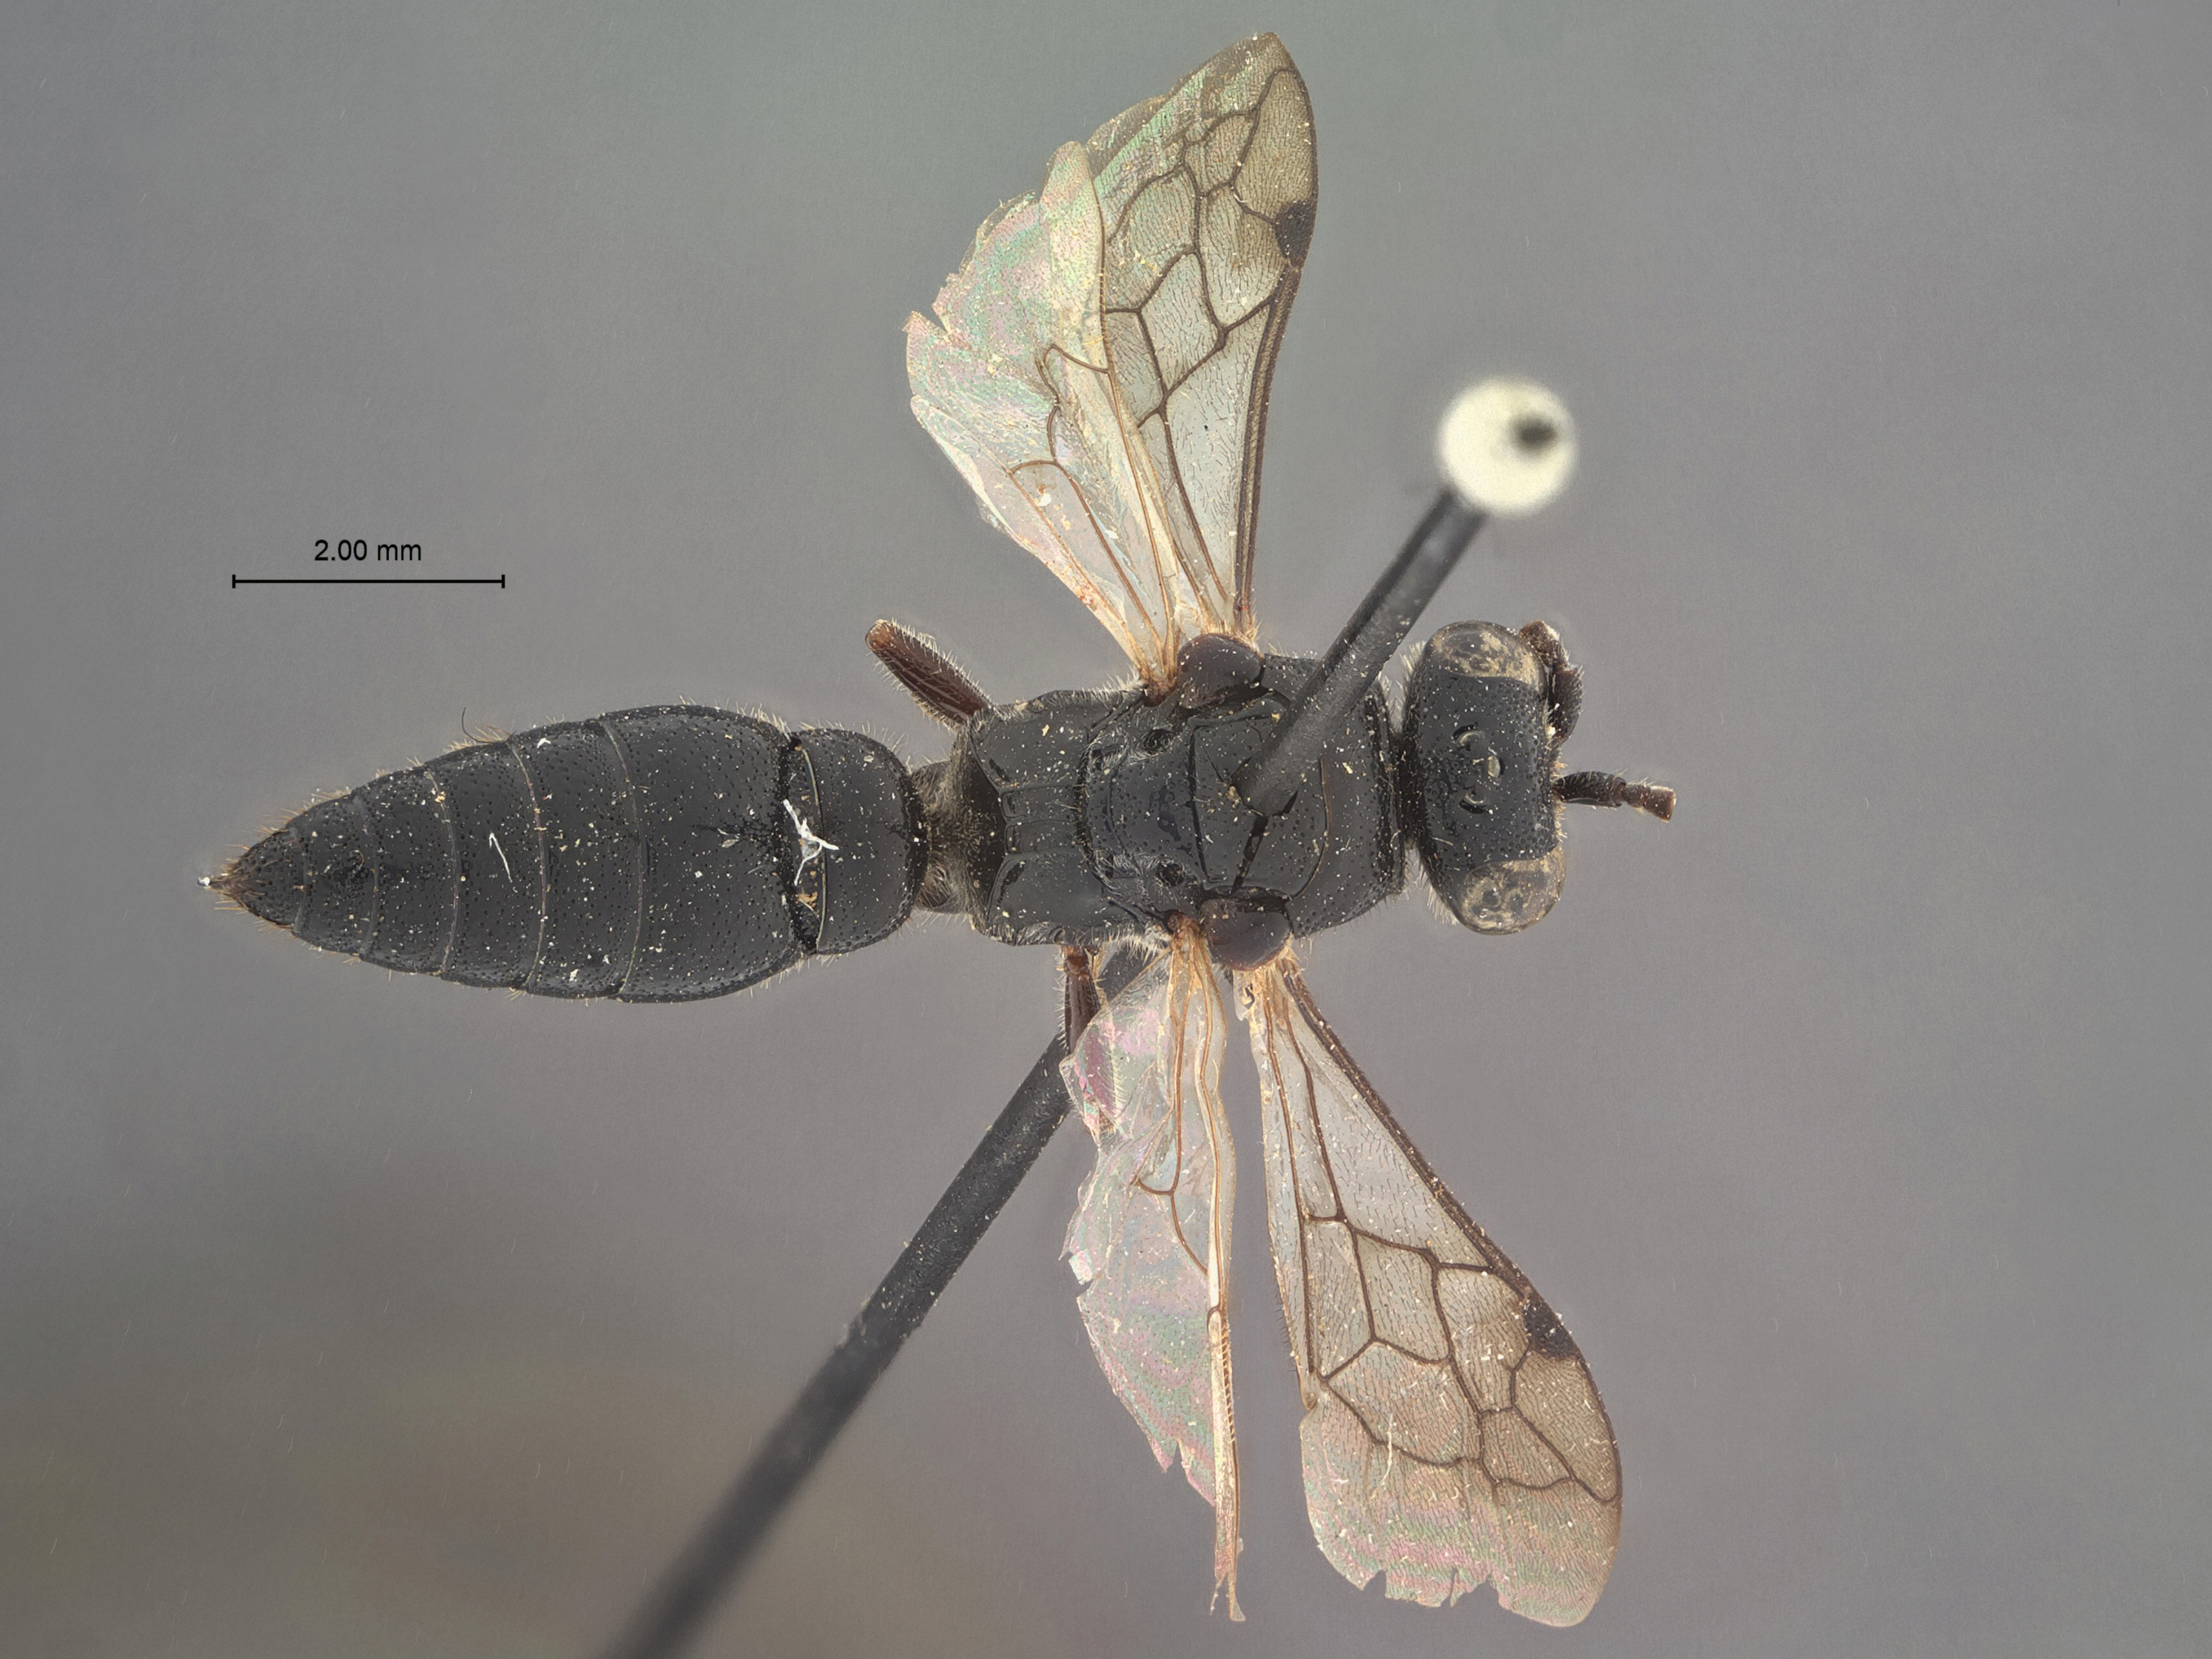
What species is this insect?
Tiphia fukiensis
